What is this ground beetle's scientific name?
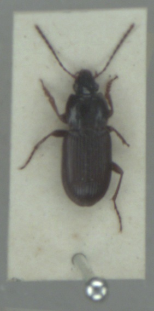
Pterostichus vernalis
